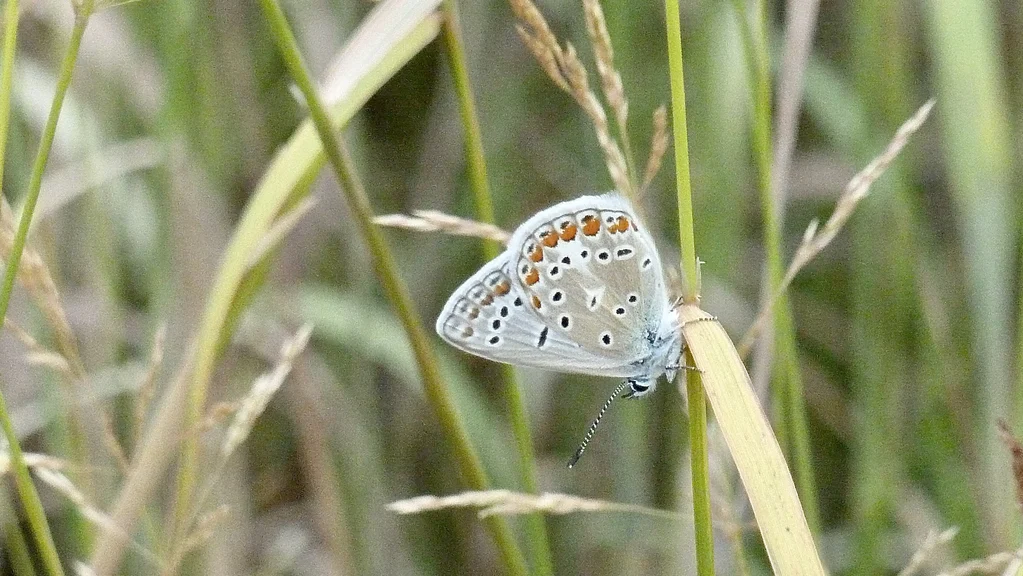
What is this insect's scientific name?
Polyommatus icarus
